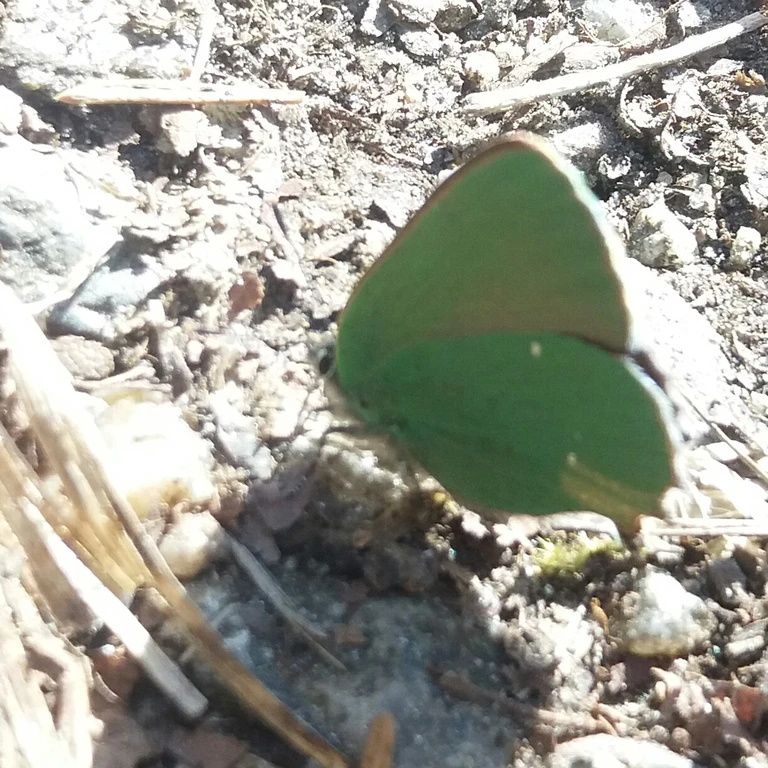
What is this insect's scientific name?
Callophrys rubi
